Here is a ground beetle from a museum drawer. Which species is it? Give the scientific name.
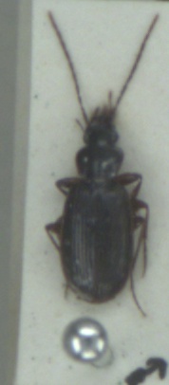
Badister dilatatus
